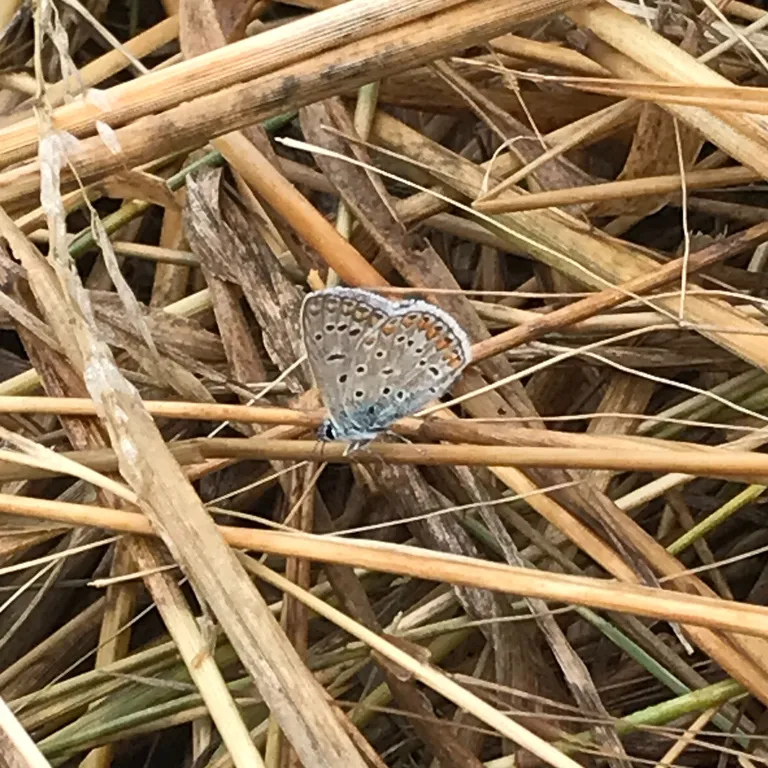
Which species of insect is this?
Polyommatus icarus
